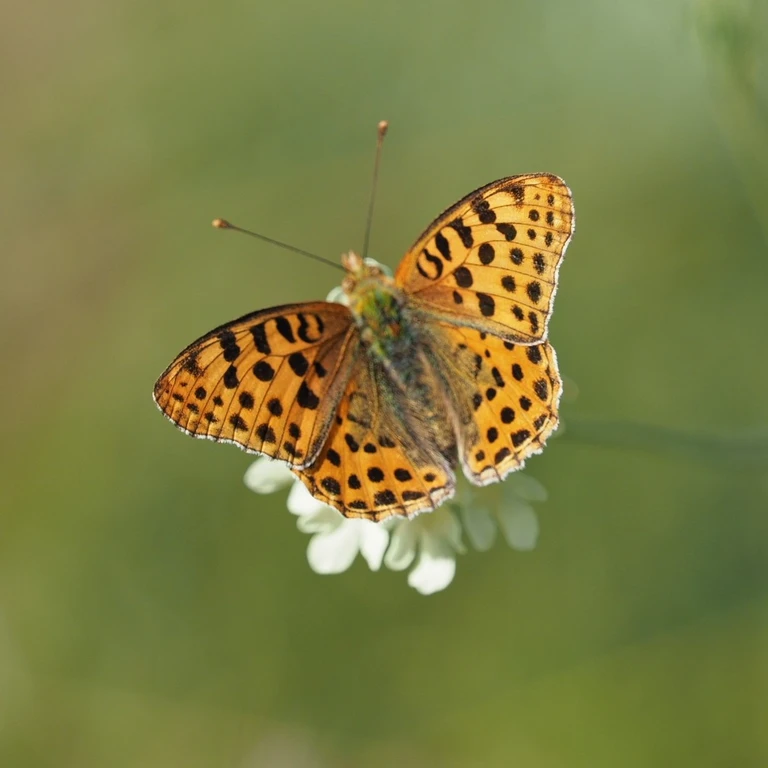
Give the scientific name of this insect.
Issoria lathonia
